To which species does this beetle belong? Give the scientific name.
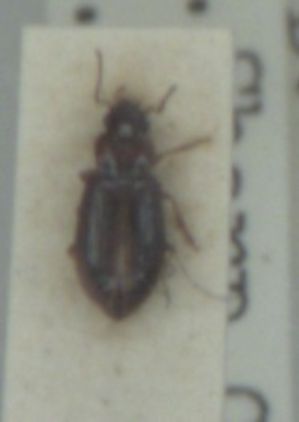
Bradycellus ruficollis
